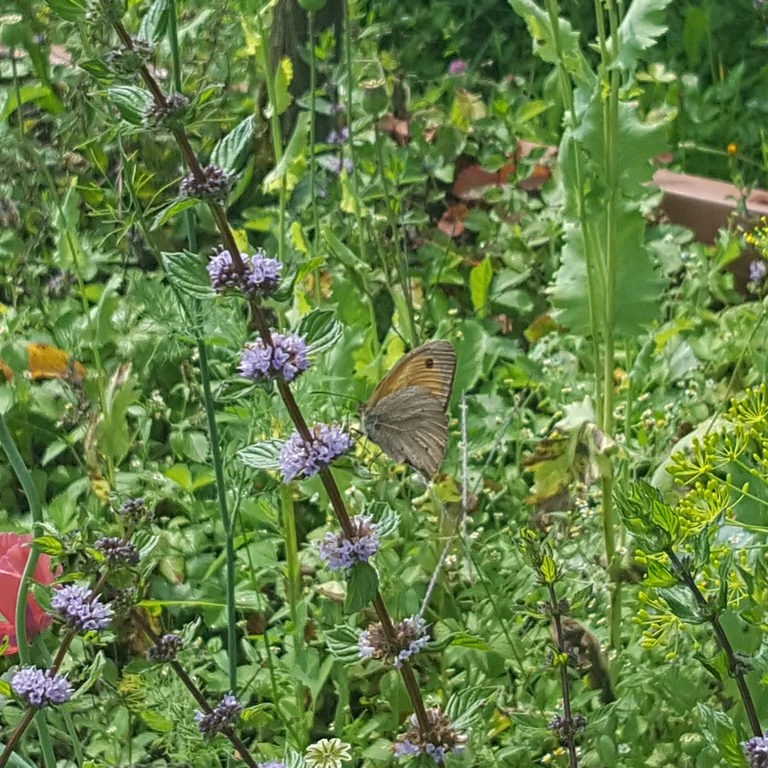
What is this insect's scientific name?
Maniola jurtina
